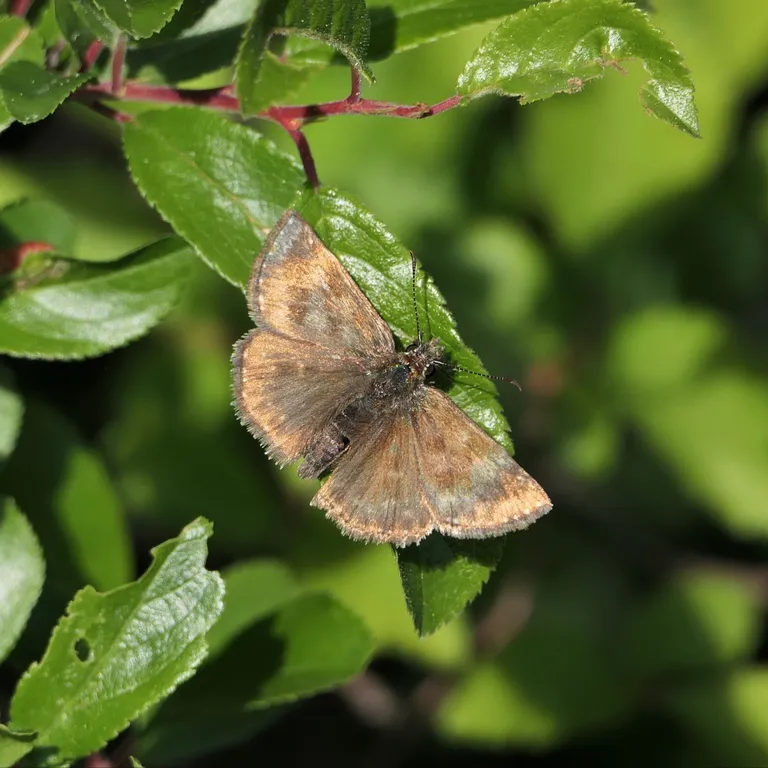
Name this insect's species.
Erynnis tages
